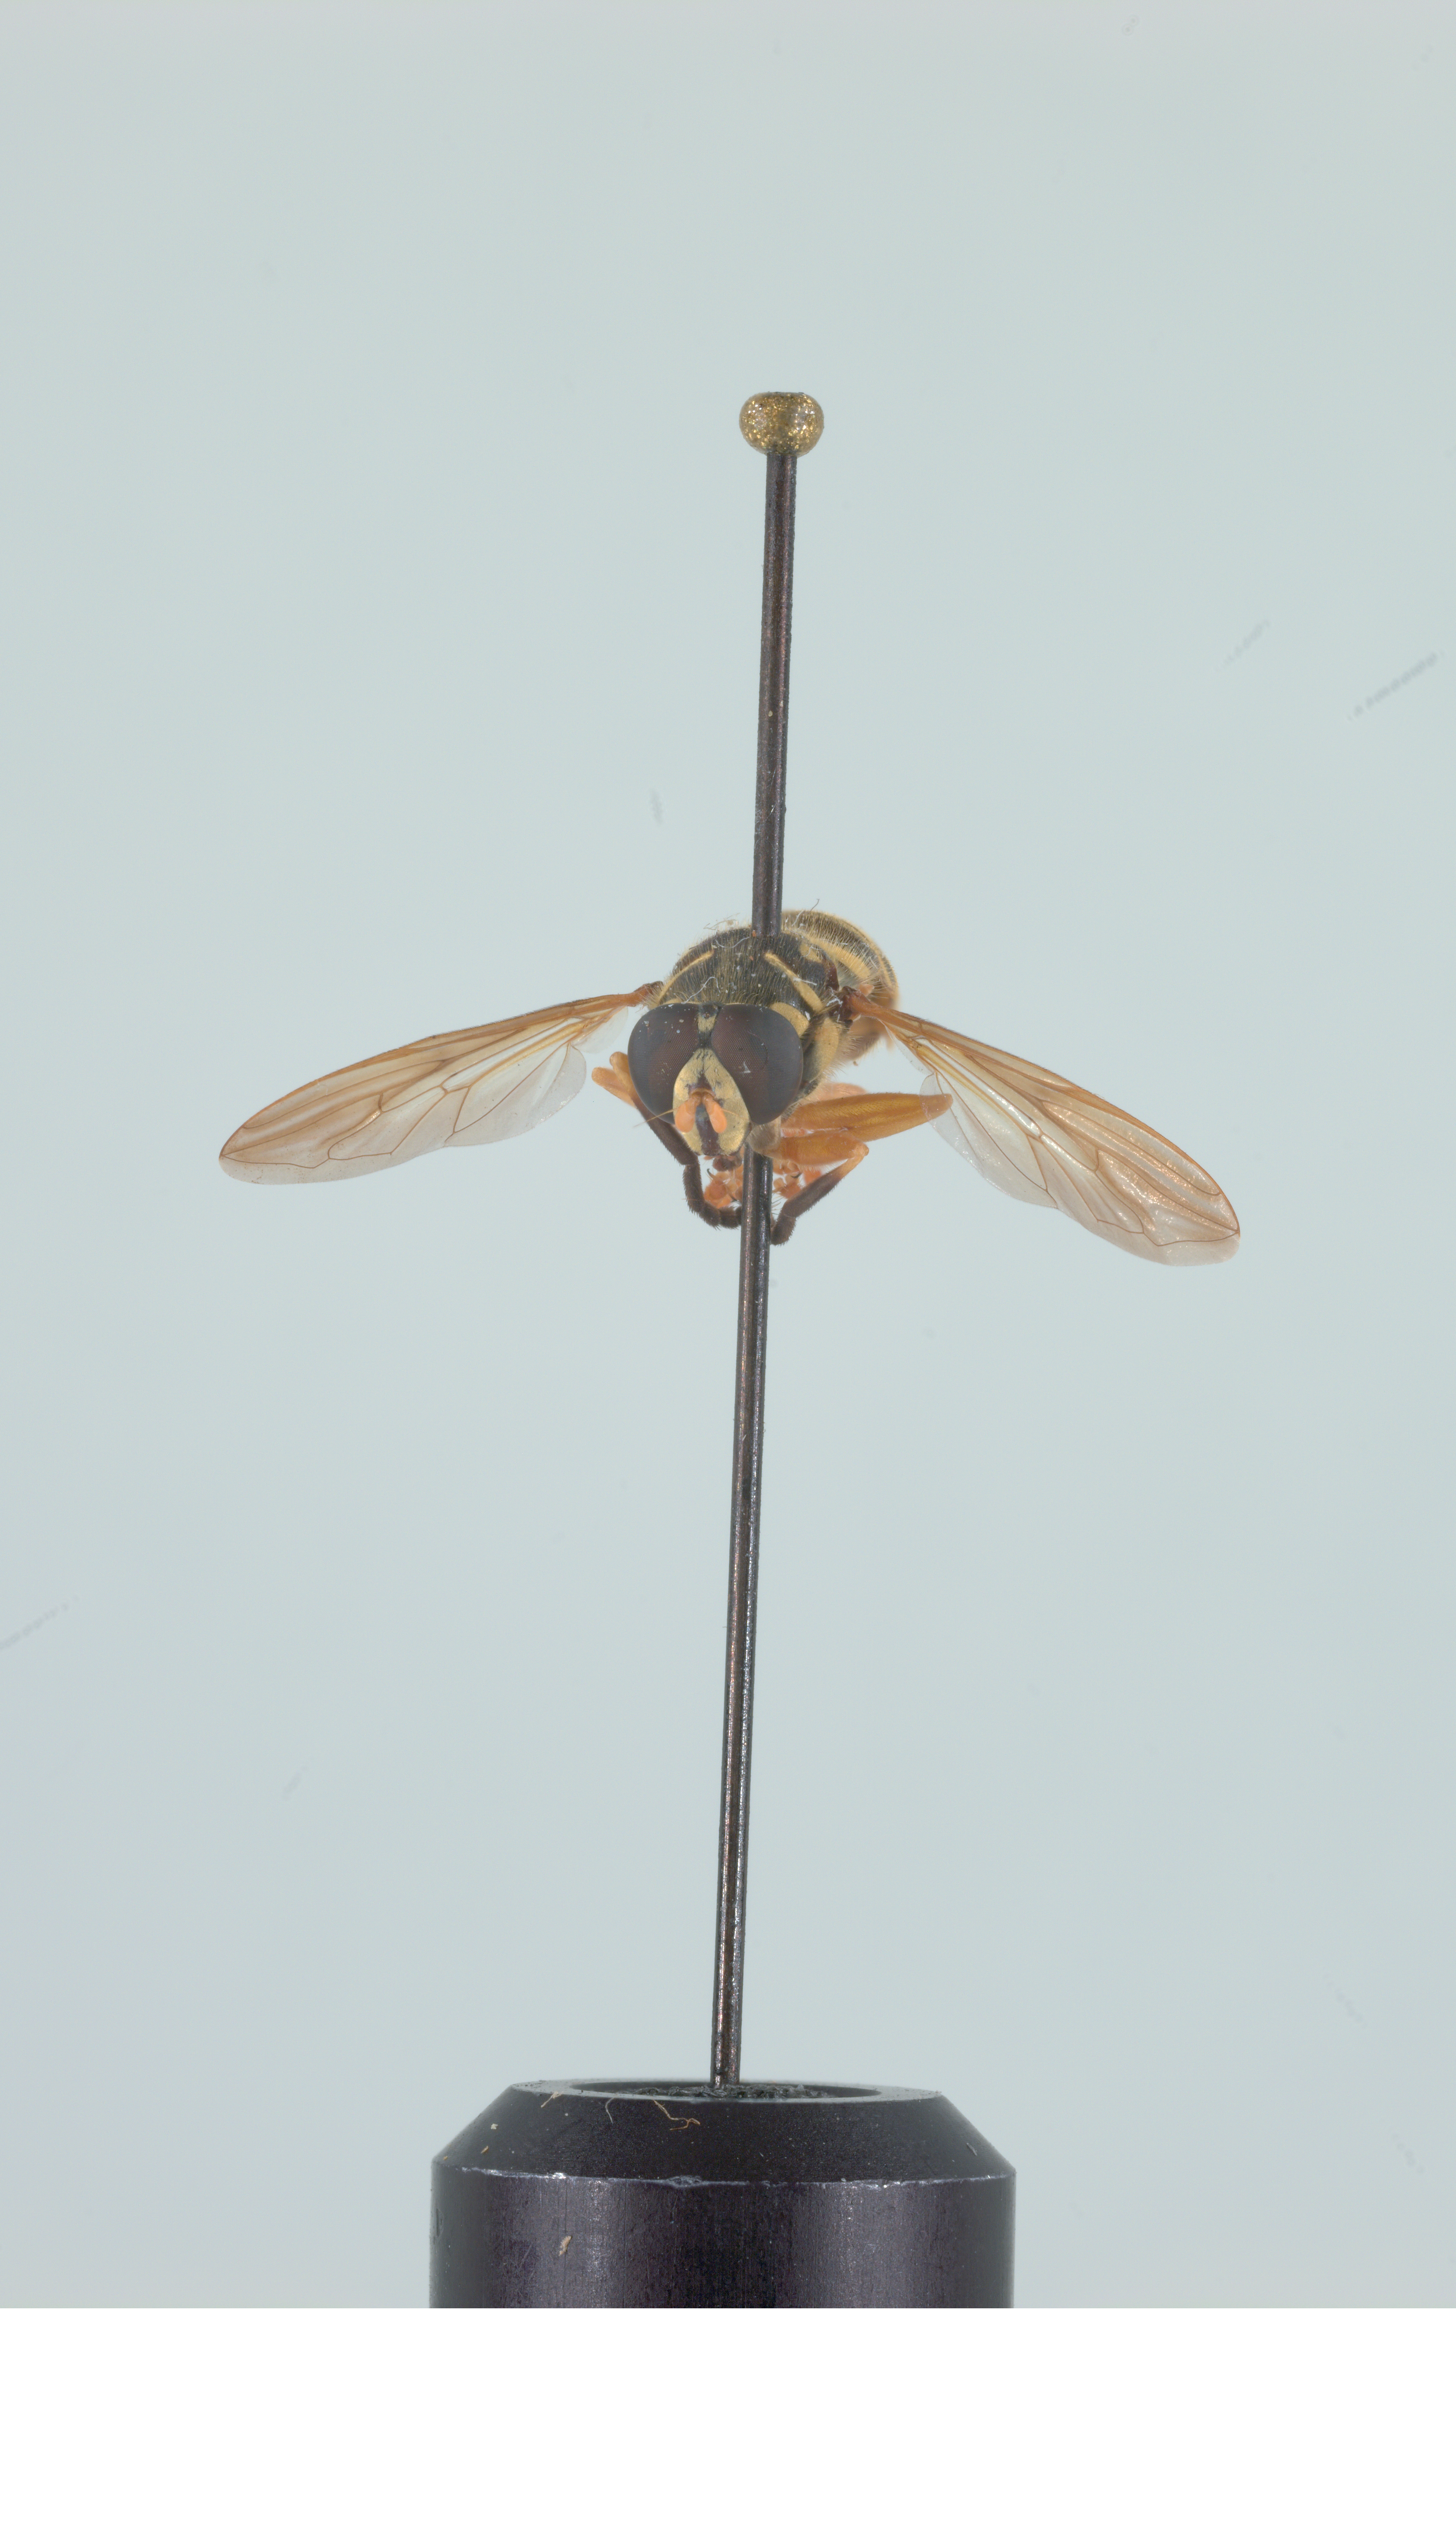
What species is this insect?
Temnostoma daochus (also Temnostoma pictulum)
